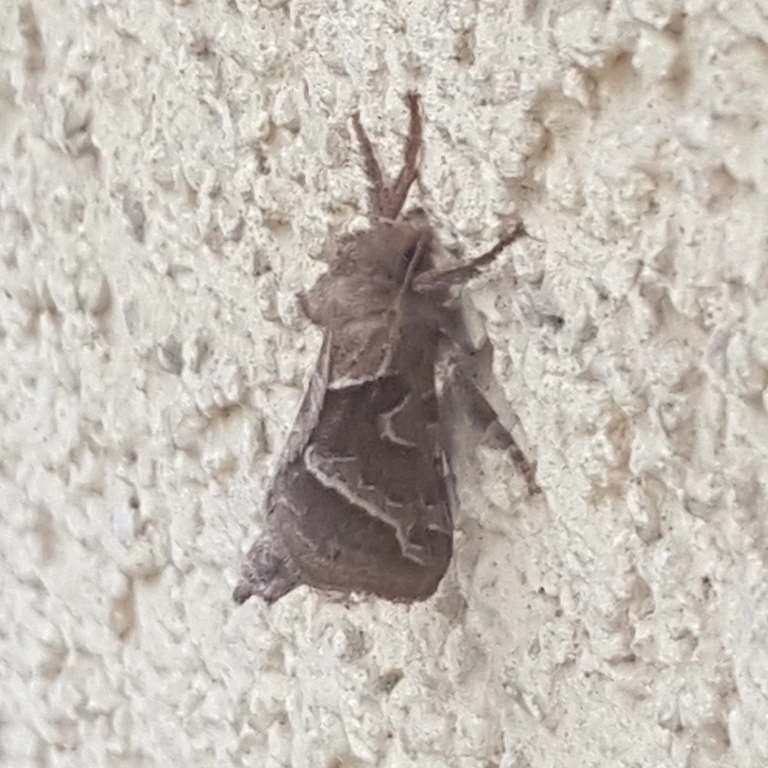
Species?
Triodia sylvina
